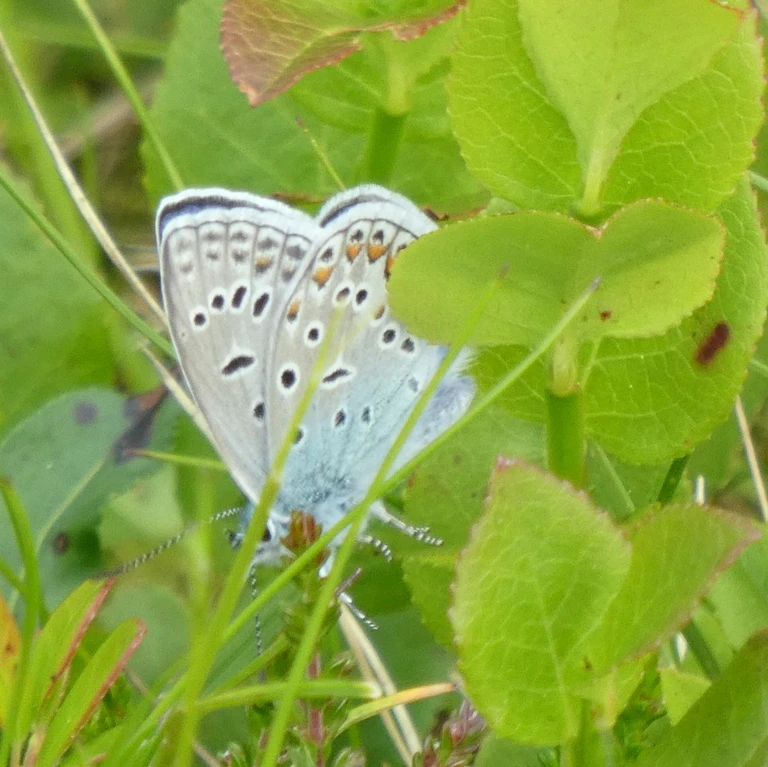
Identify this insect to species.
Polyommatus icarus
